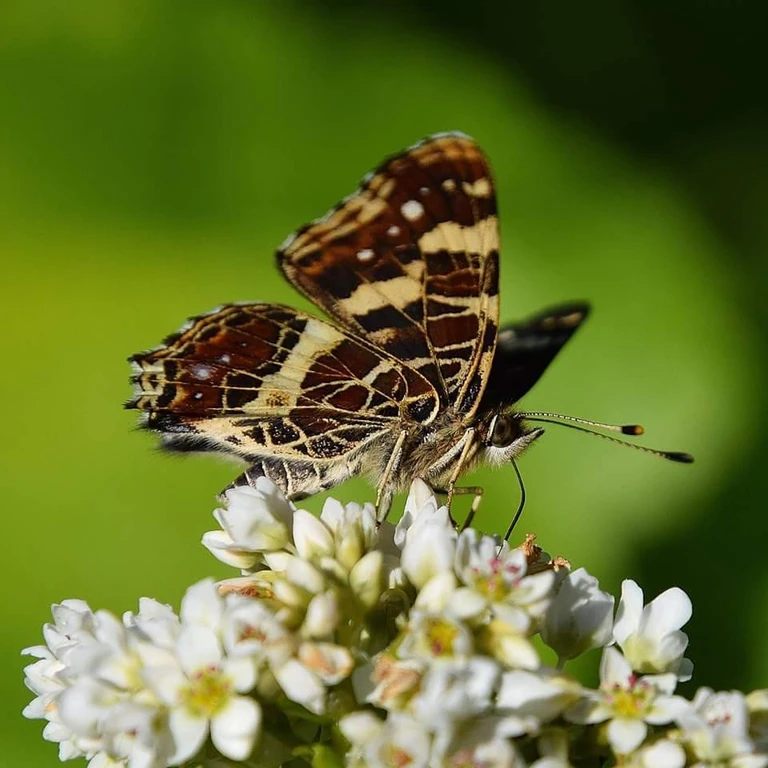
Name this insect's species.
Araschnia levana
